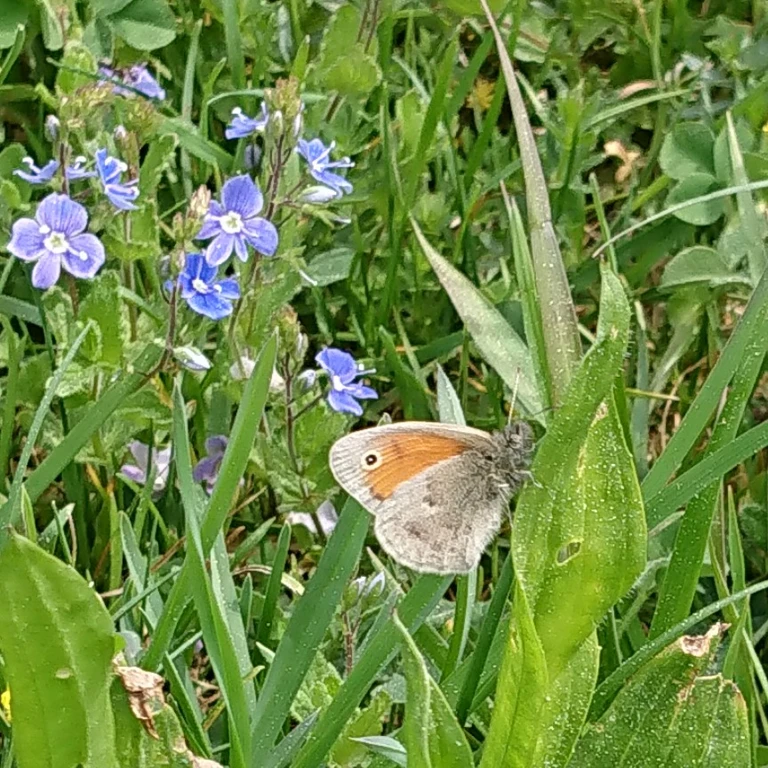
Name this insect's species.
Coenonympha pamphilus
